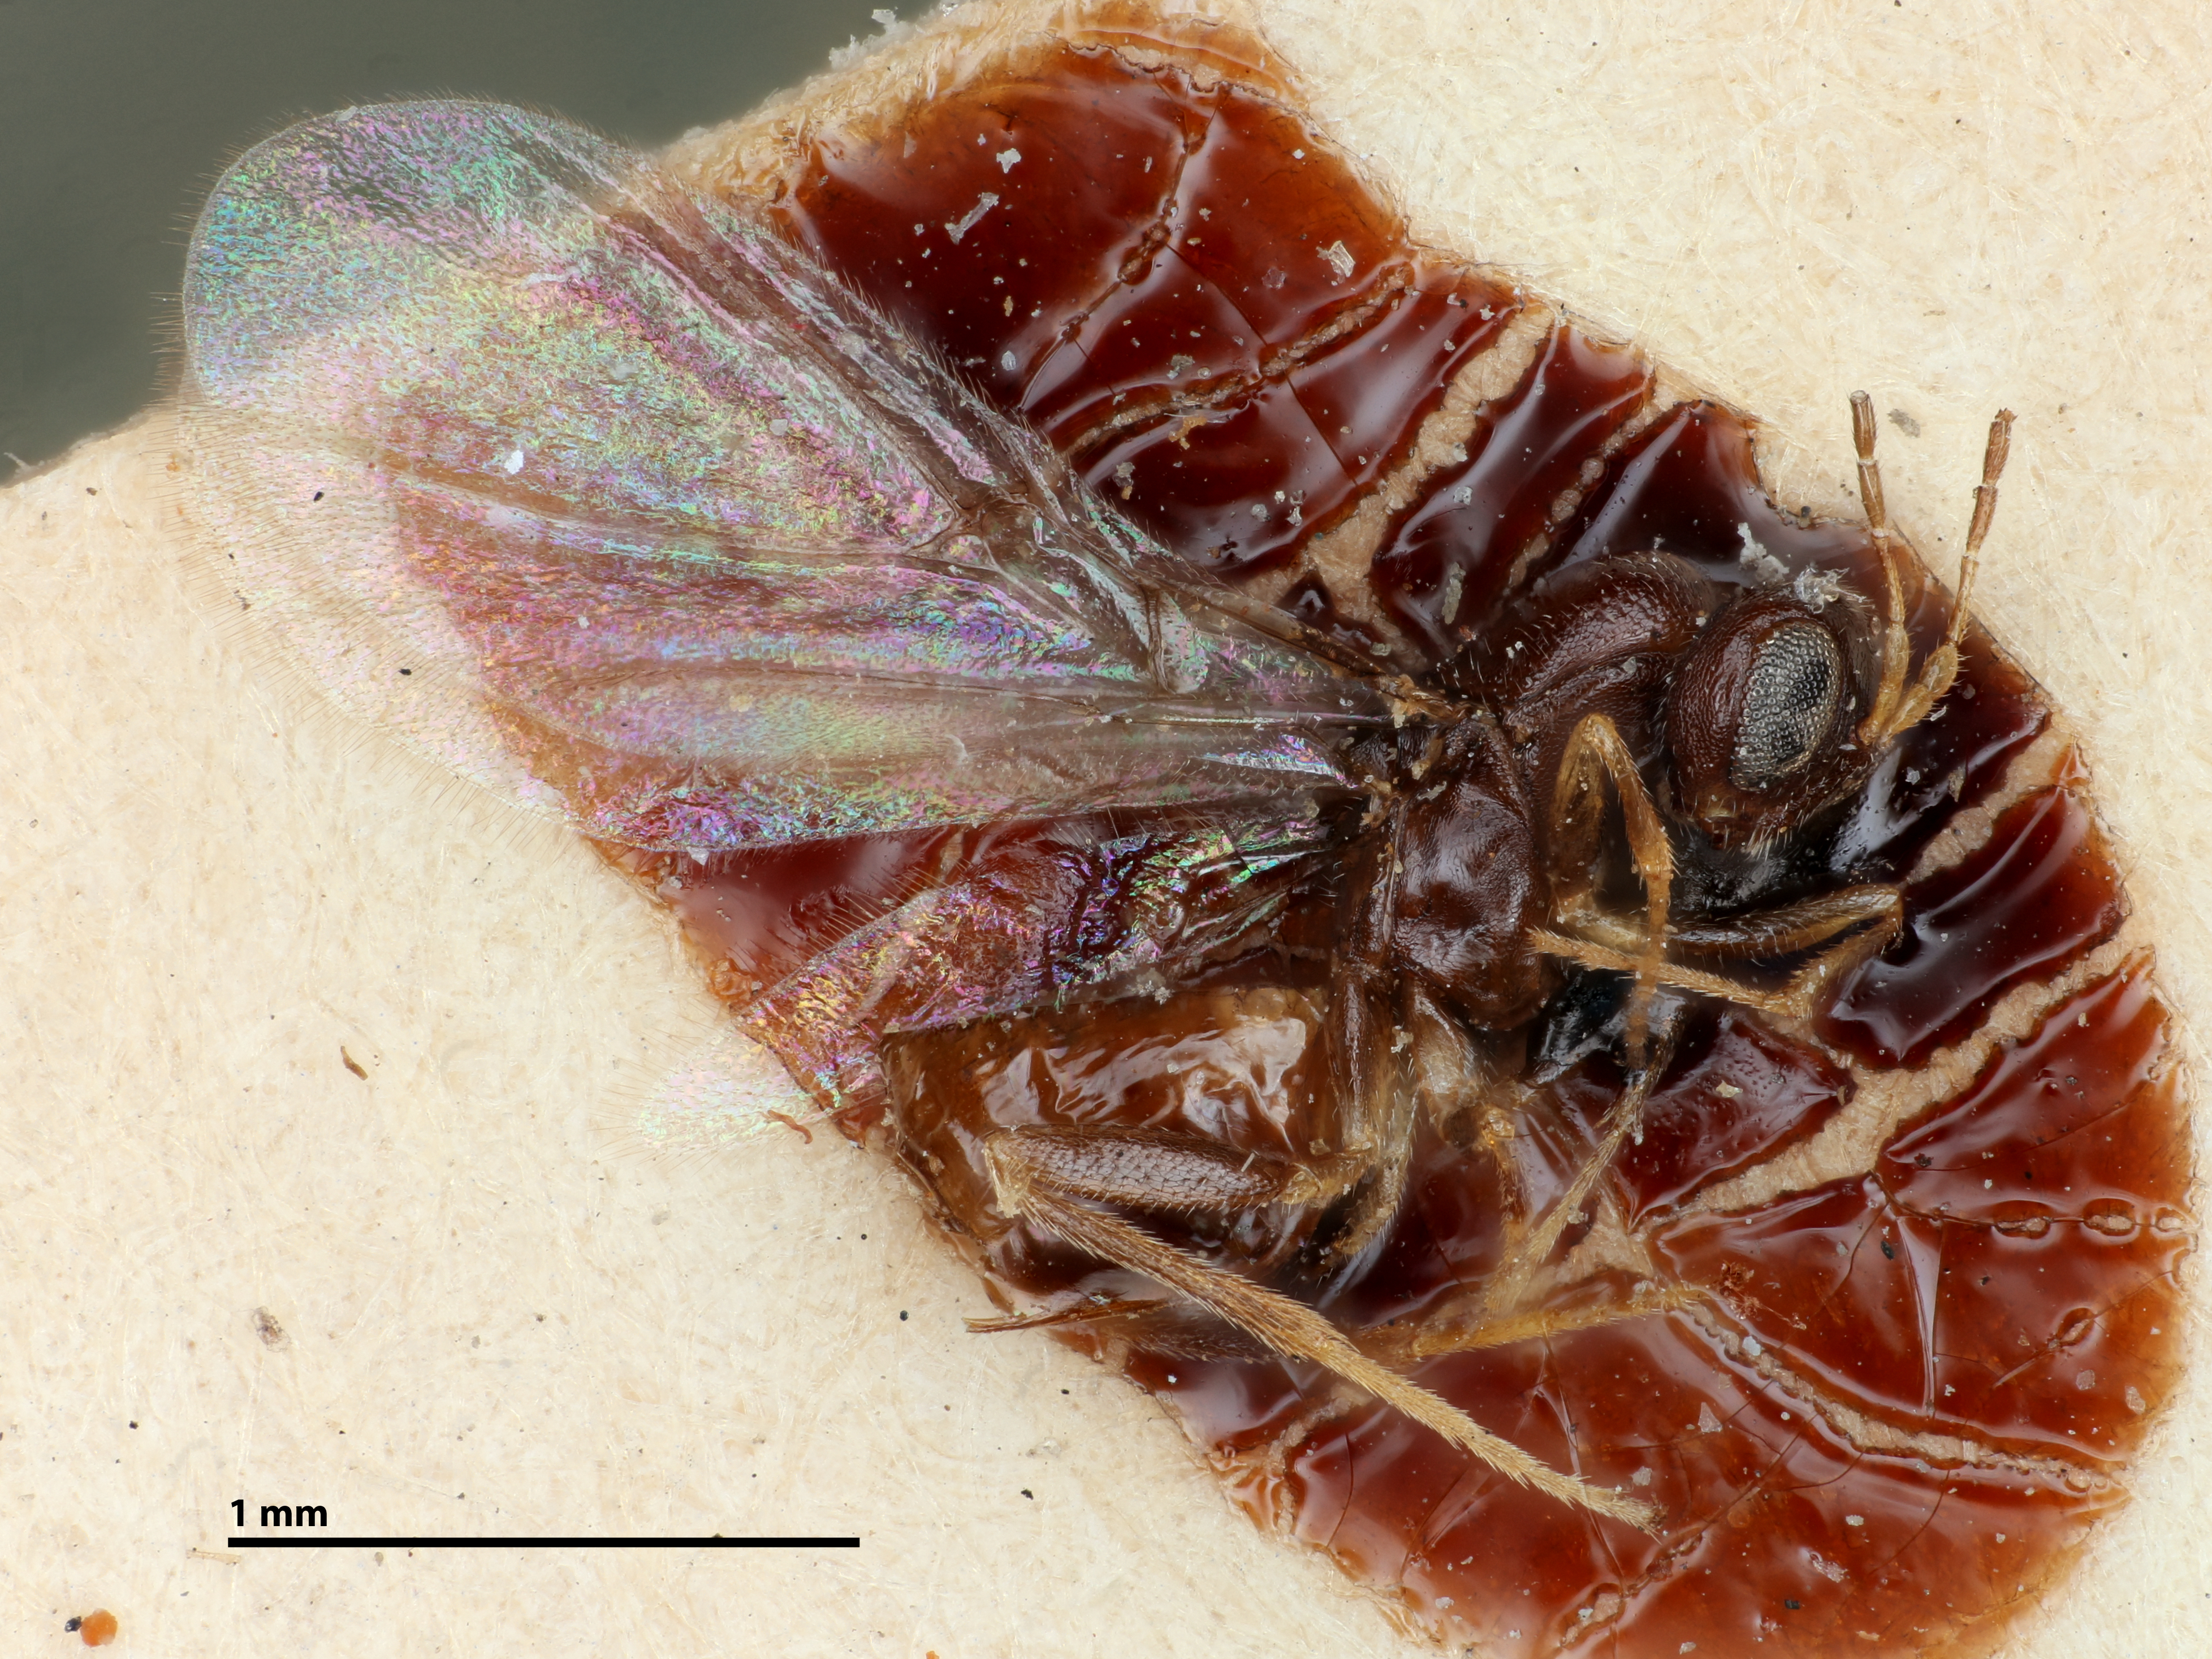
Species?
Neuroterus cockerelli
